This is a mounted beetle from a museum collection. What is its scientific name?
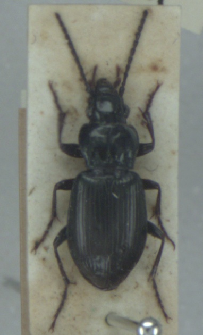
Pterostichus oblongopunctatus
